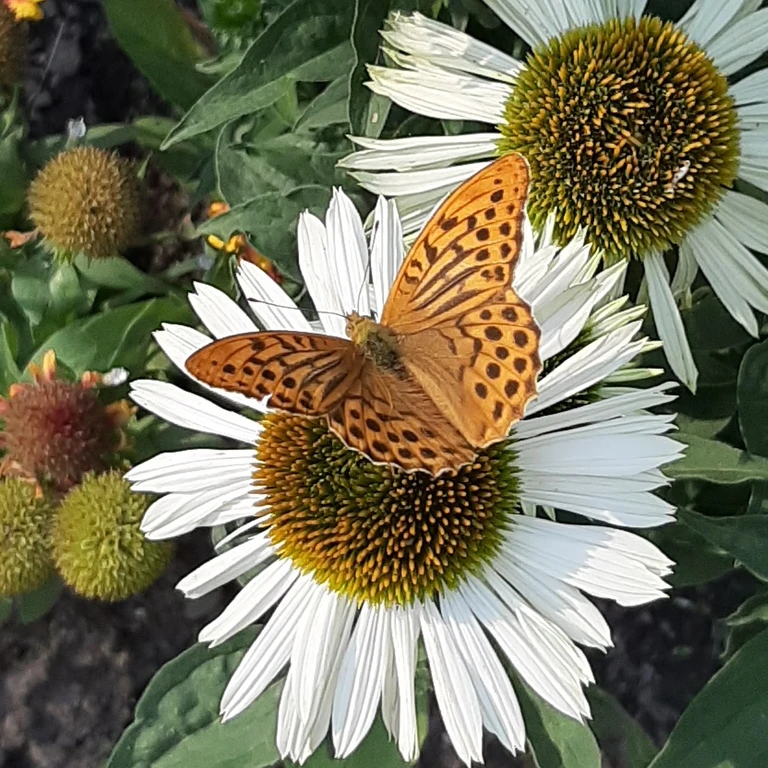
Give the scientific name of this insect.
Argynnis paphia
